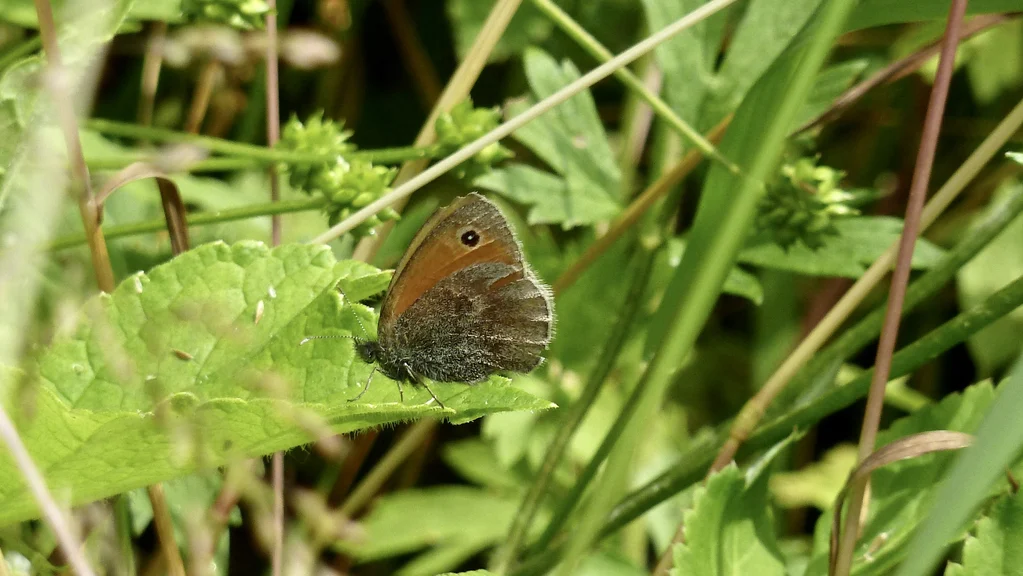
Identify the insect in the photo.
Coenonympha pamphilus
